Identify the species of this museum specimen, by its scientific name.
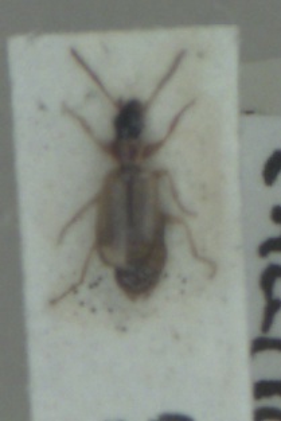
Philorhizus melanocephalus
